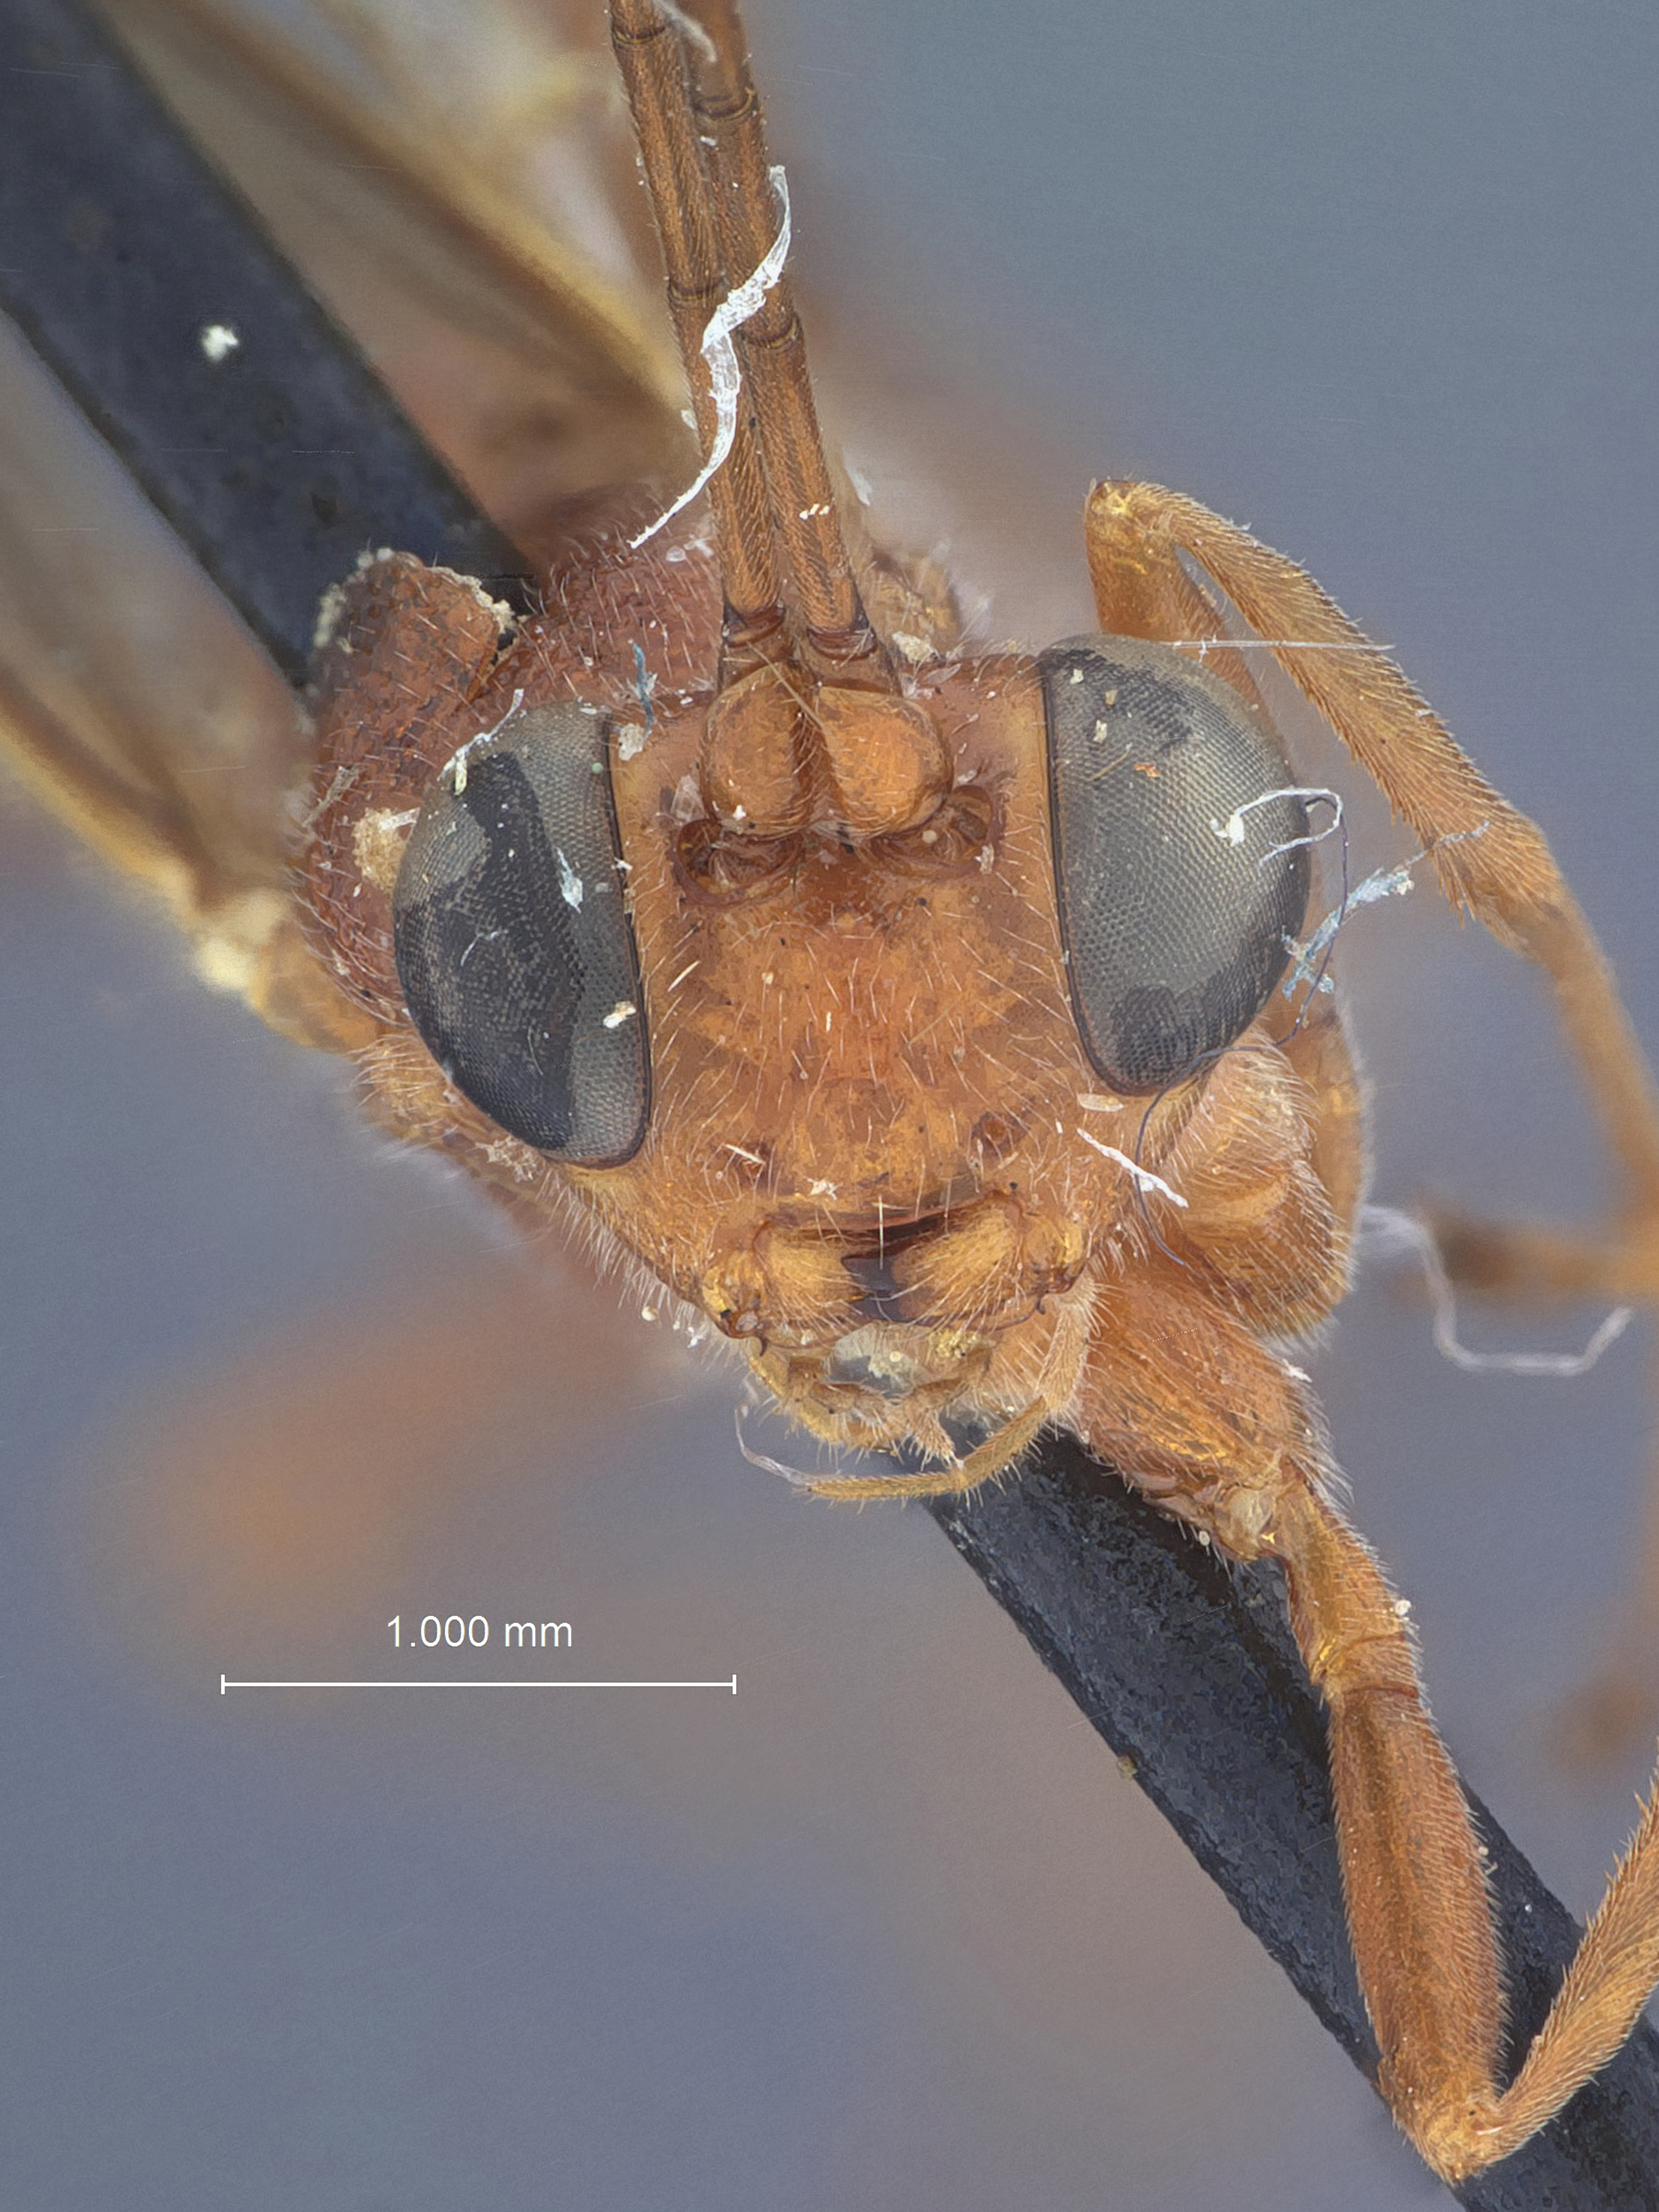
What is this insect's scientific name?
Listrognathus acheloma
